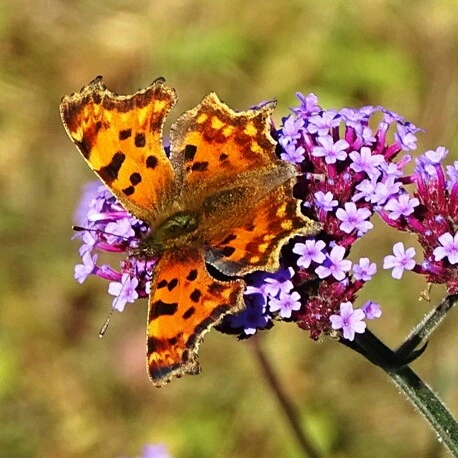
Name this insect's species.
Polygonia c-album
